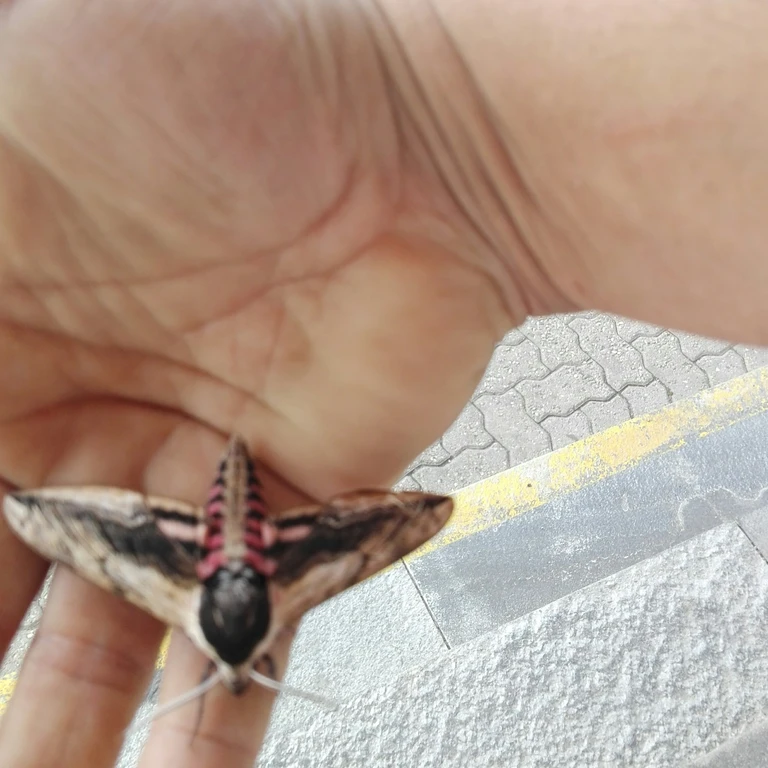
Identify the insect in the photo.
Sphinx ligustri
